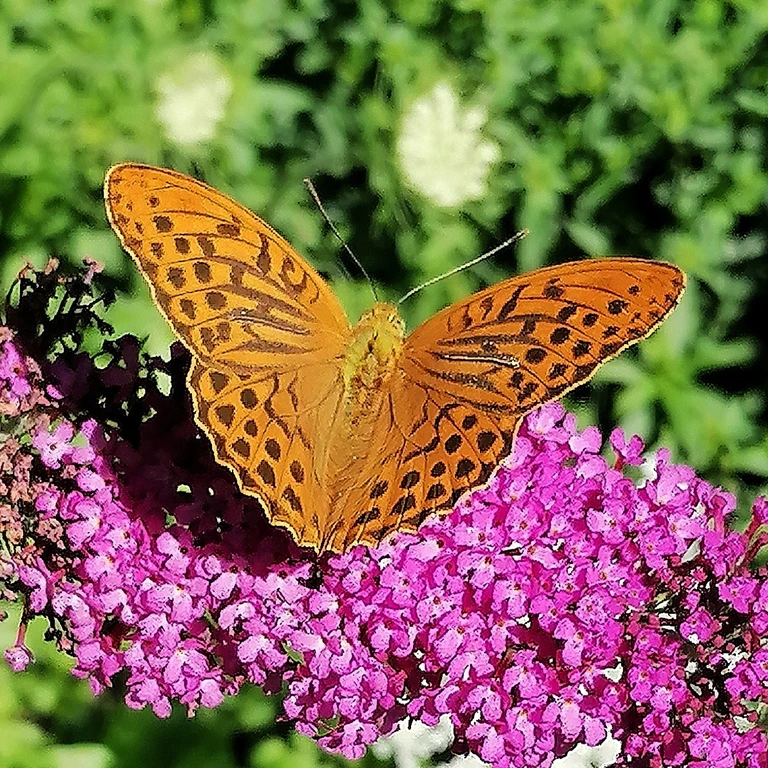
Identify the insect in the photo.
Argynnis paphia
